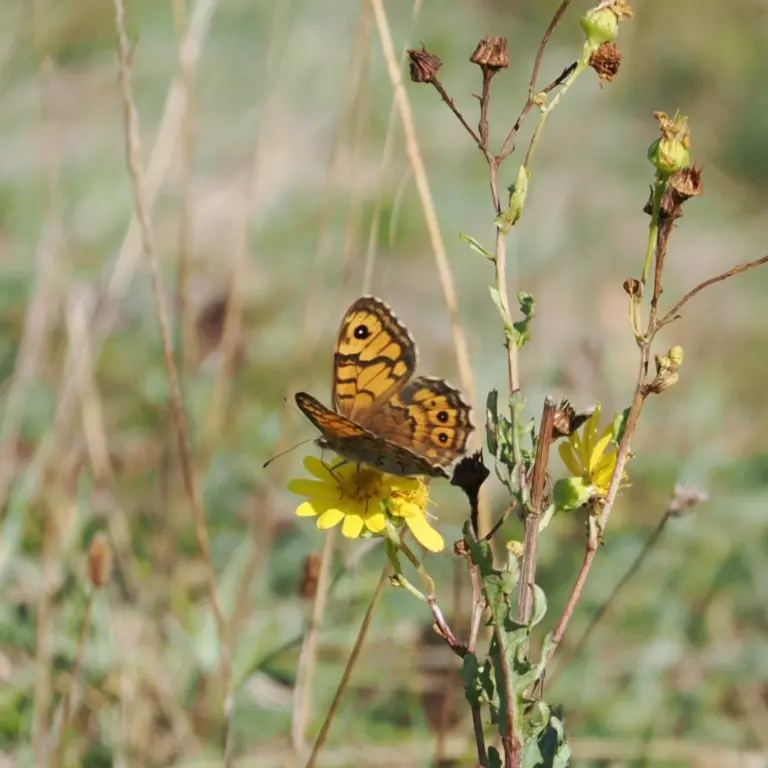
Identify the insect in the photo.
Lasiommata megera (also Pararge megera)
